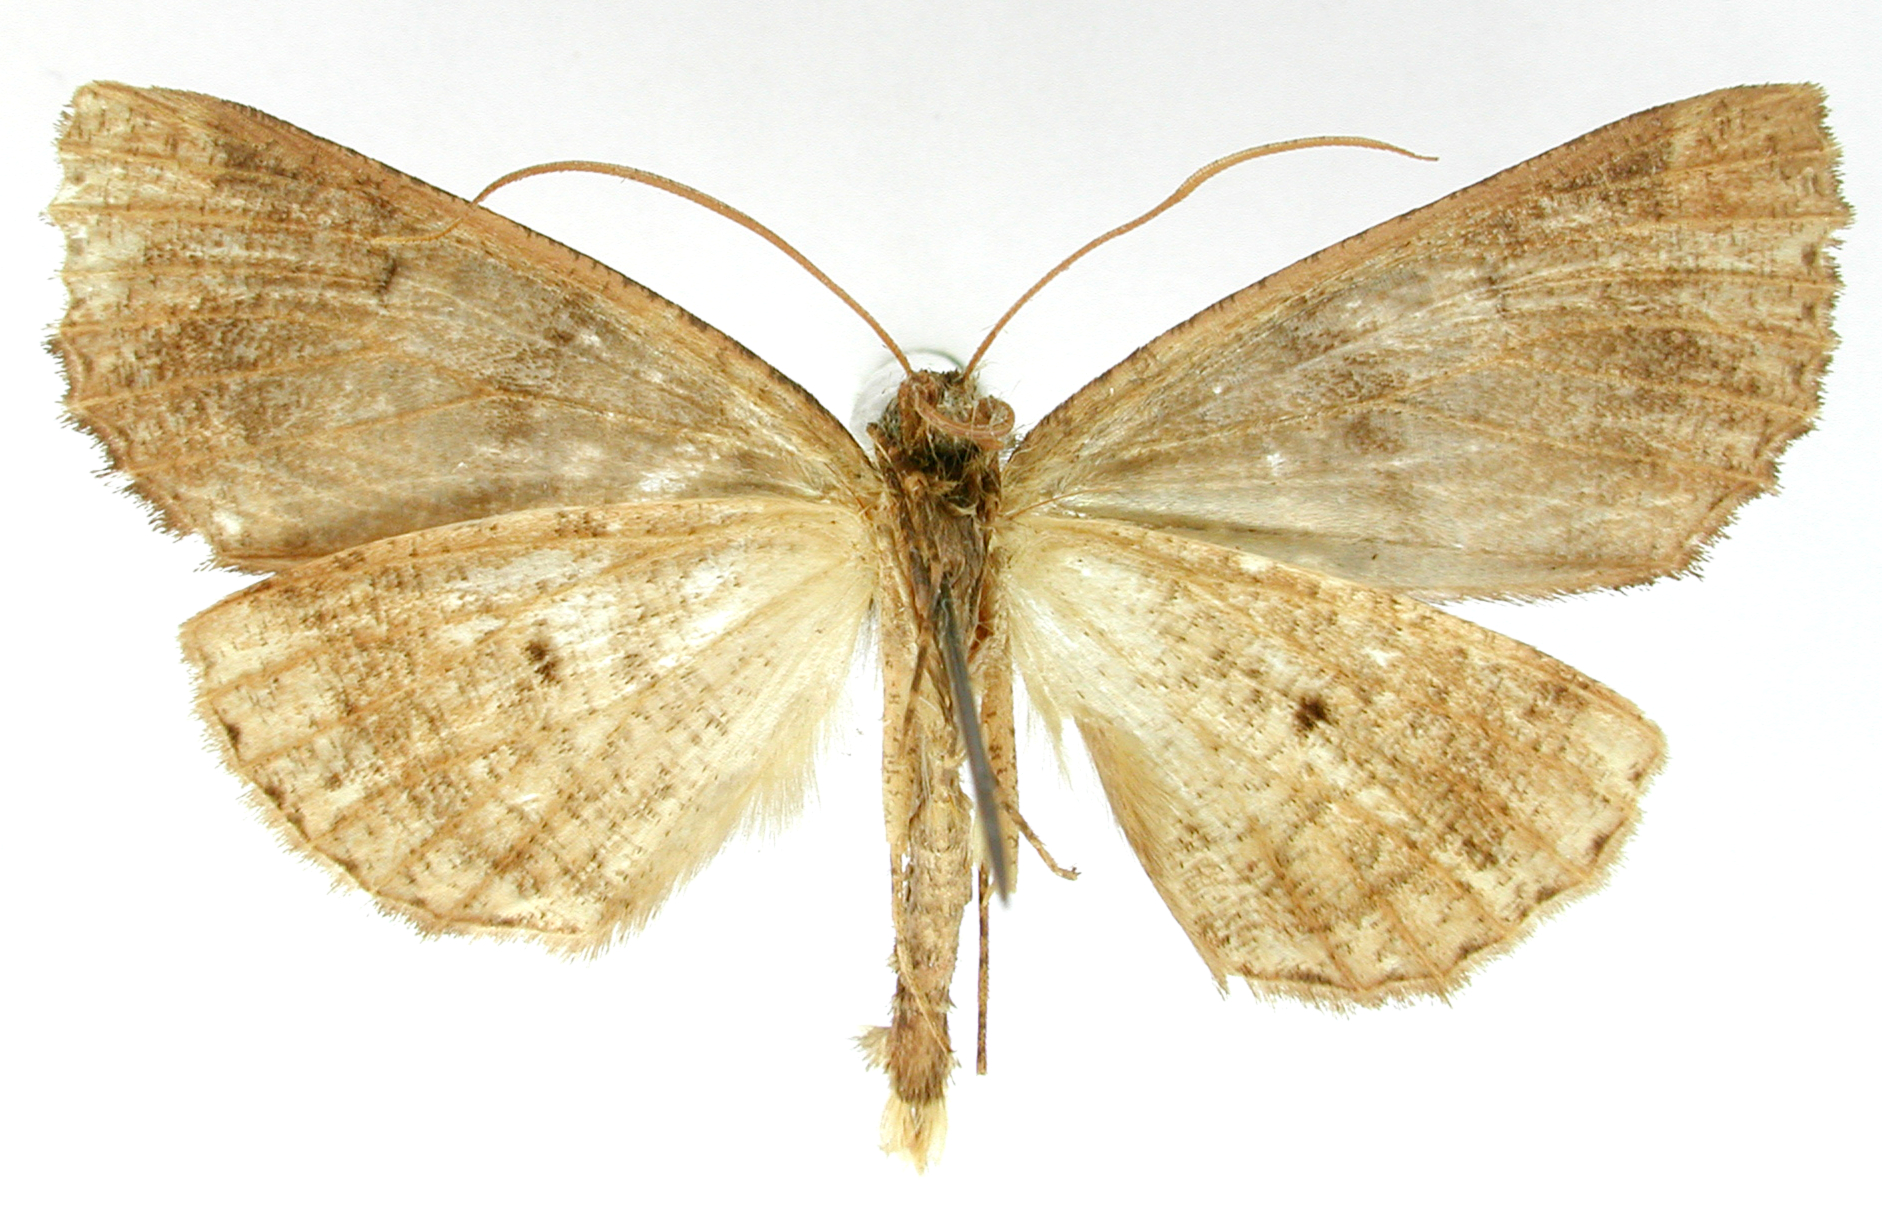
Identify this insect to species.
Cidariophanes daphnea
